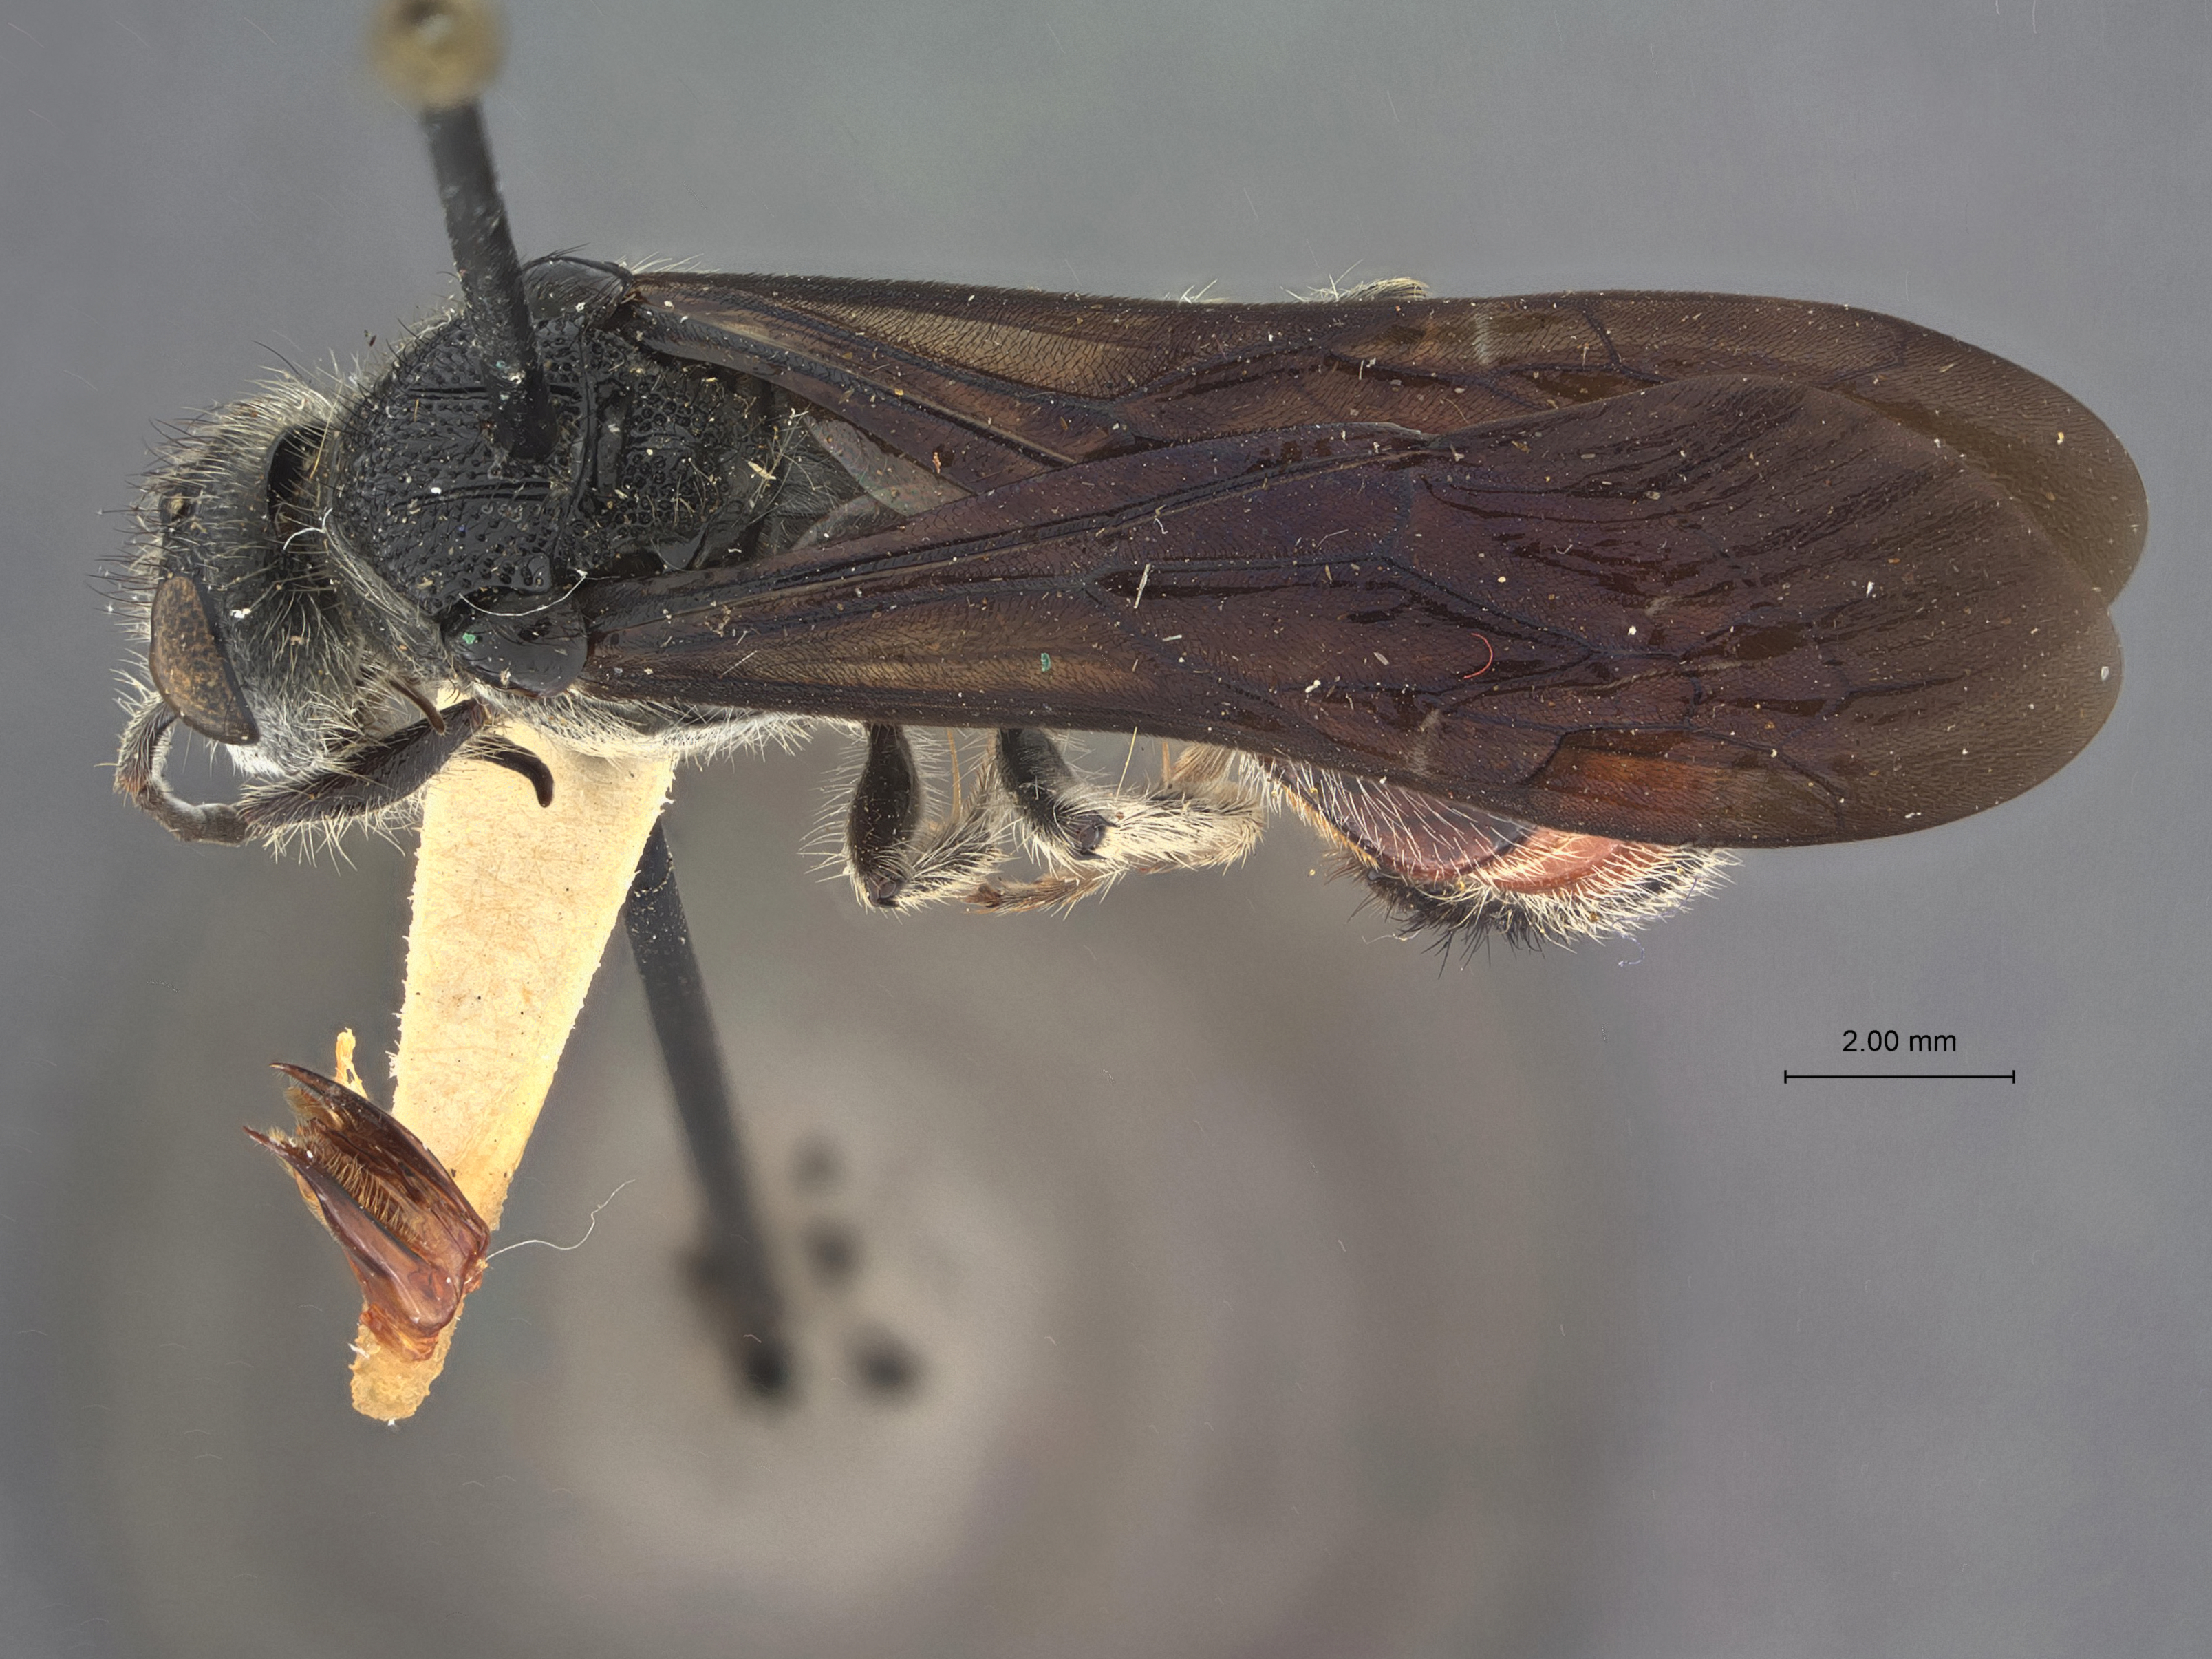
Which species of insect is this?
Timulla depressula
